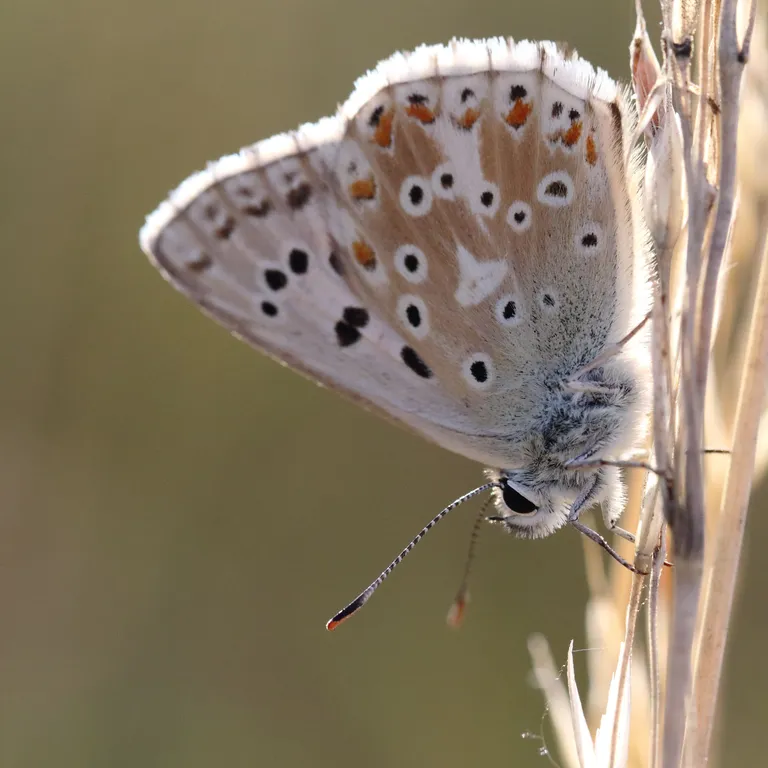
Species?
Lysandra coridon
